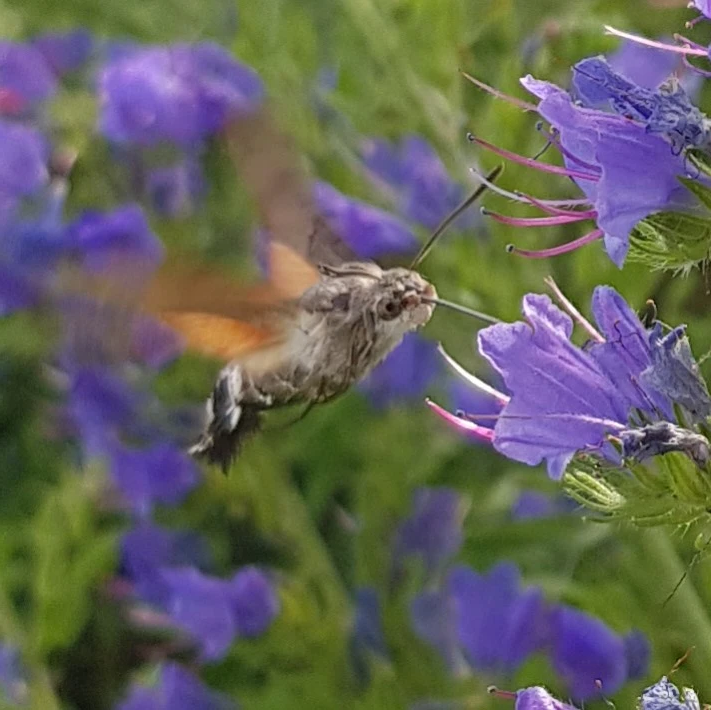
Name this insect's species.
Macroglossum stellatarum
